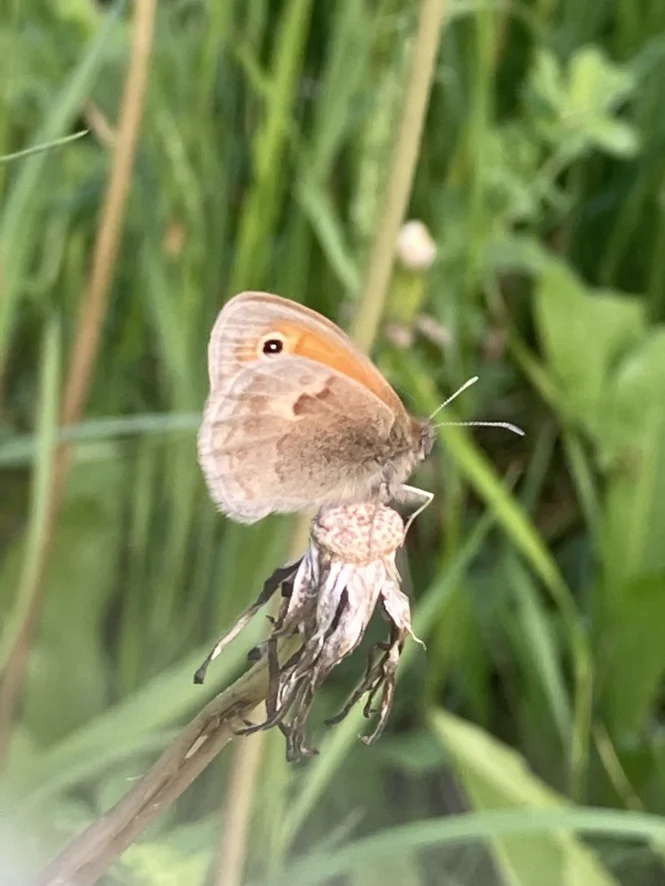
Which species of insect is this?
Coenonympha pamphilus
